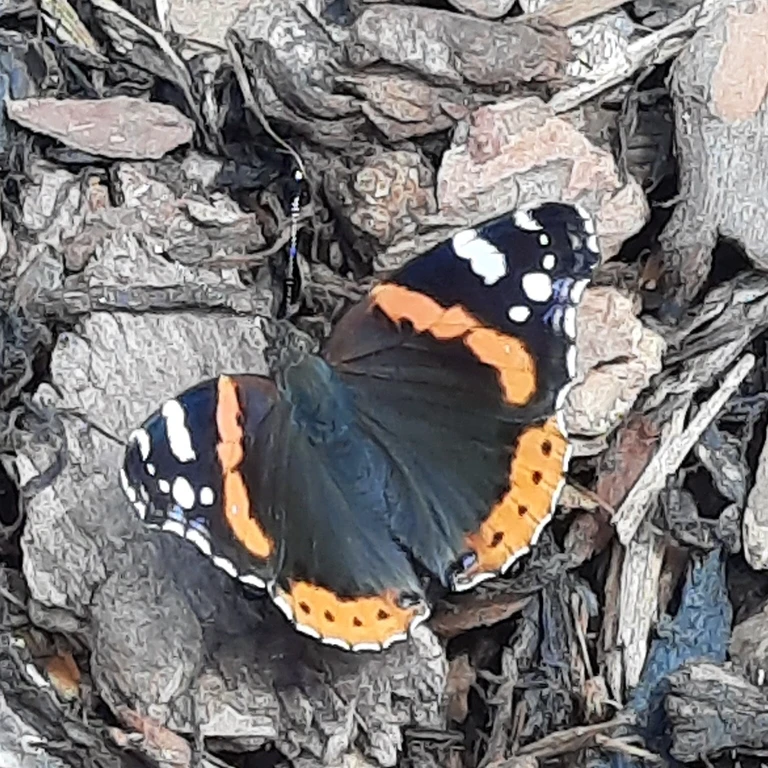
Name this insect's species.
Vanessa atalanta
